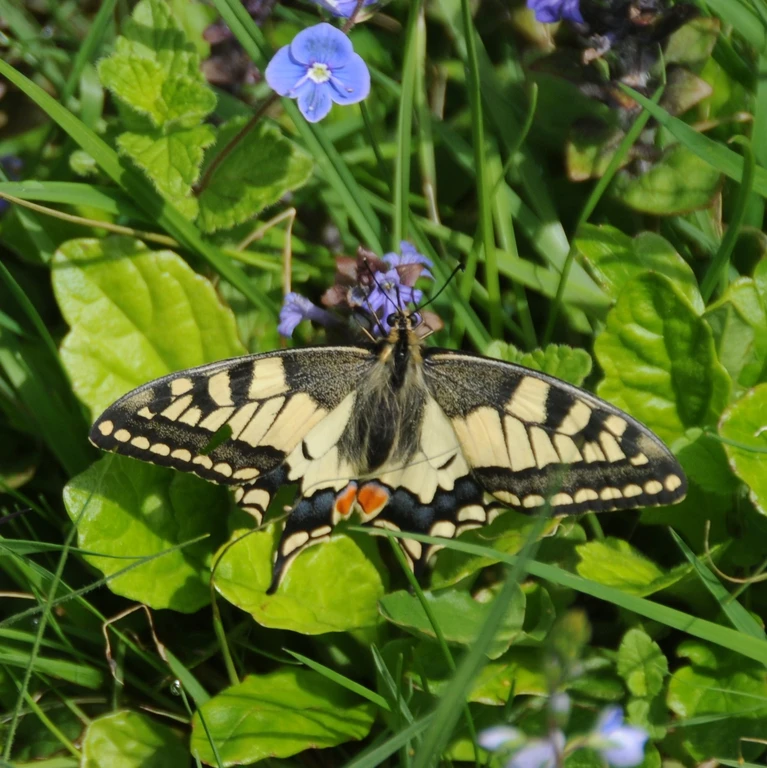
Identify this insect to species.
Papilio machaon
